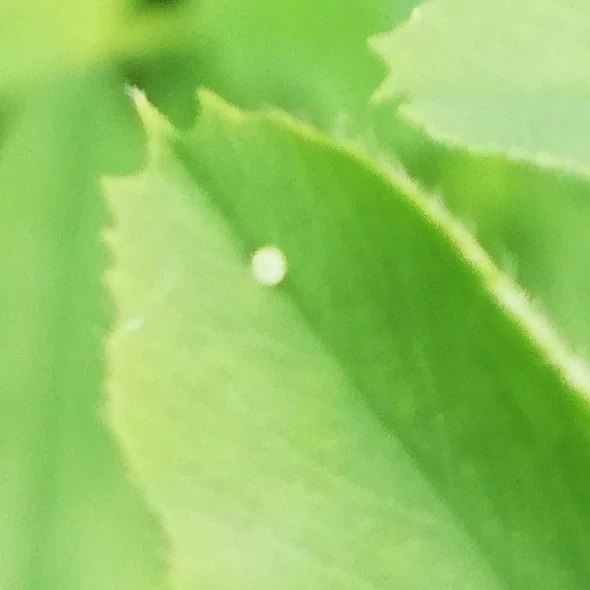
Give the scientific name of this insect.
Polyommatus icarus
